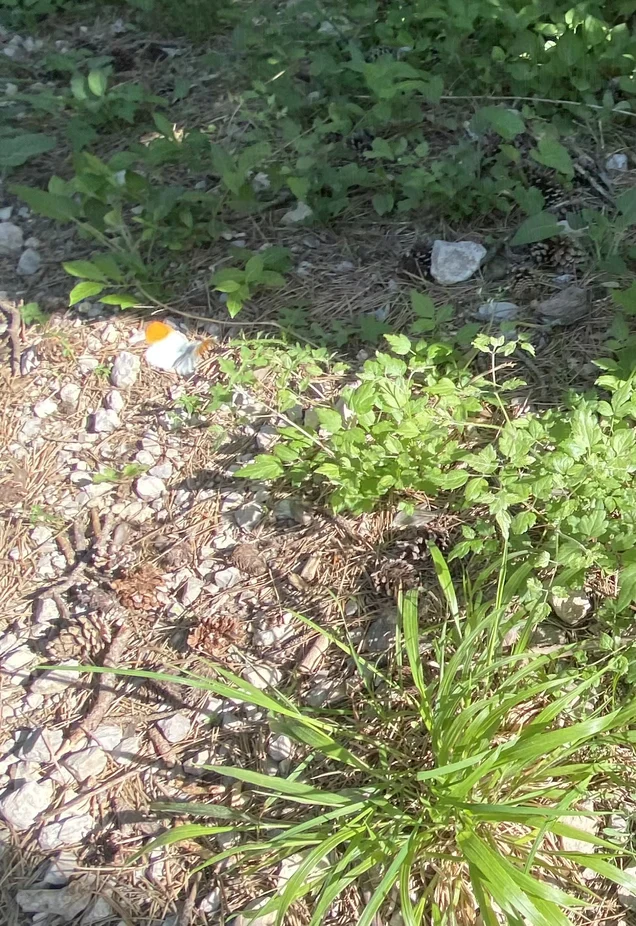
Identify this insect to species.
Anthocharis cardamines
